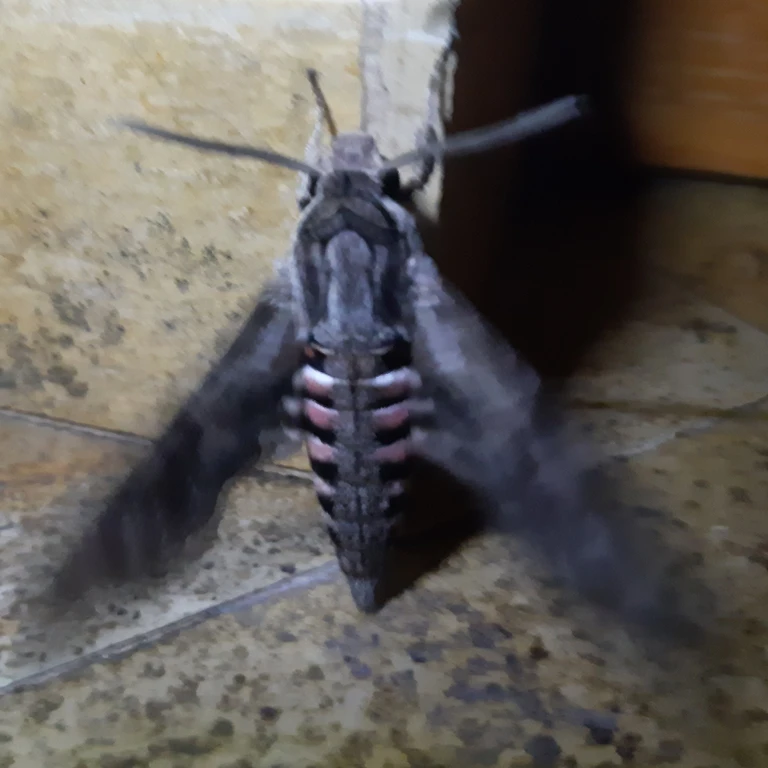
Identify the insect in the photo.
Agrius convolvuli
